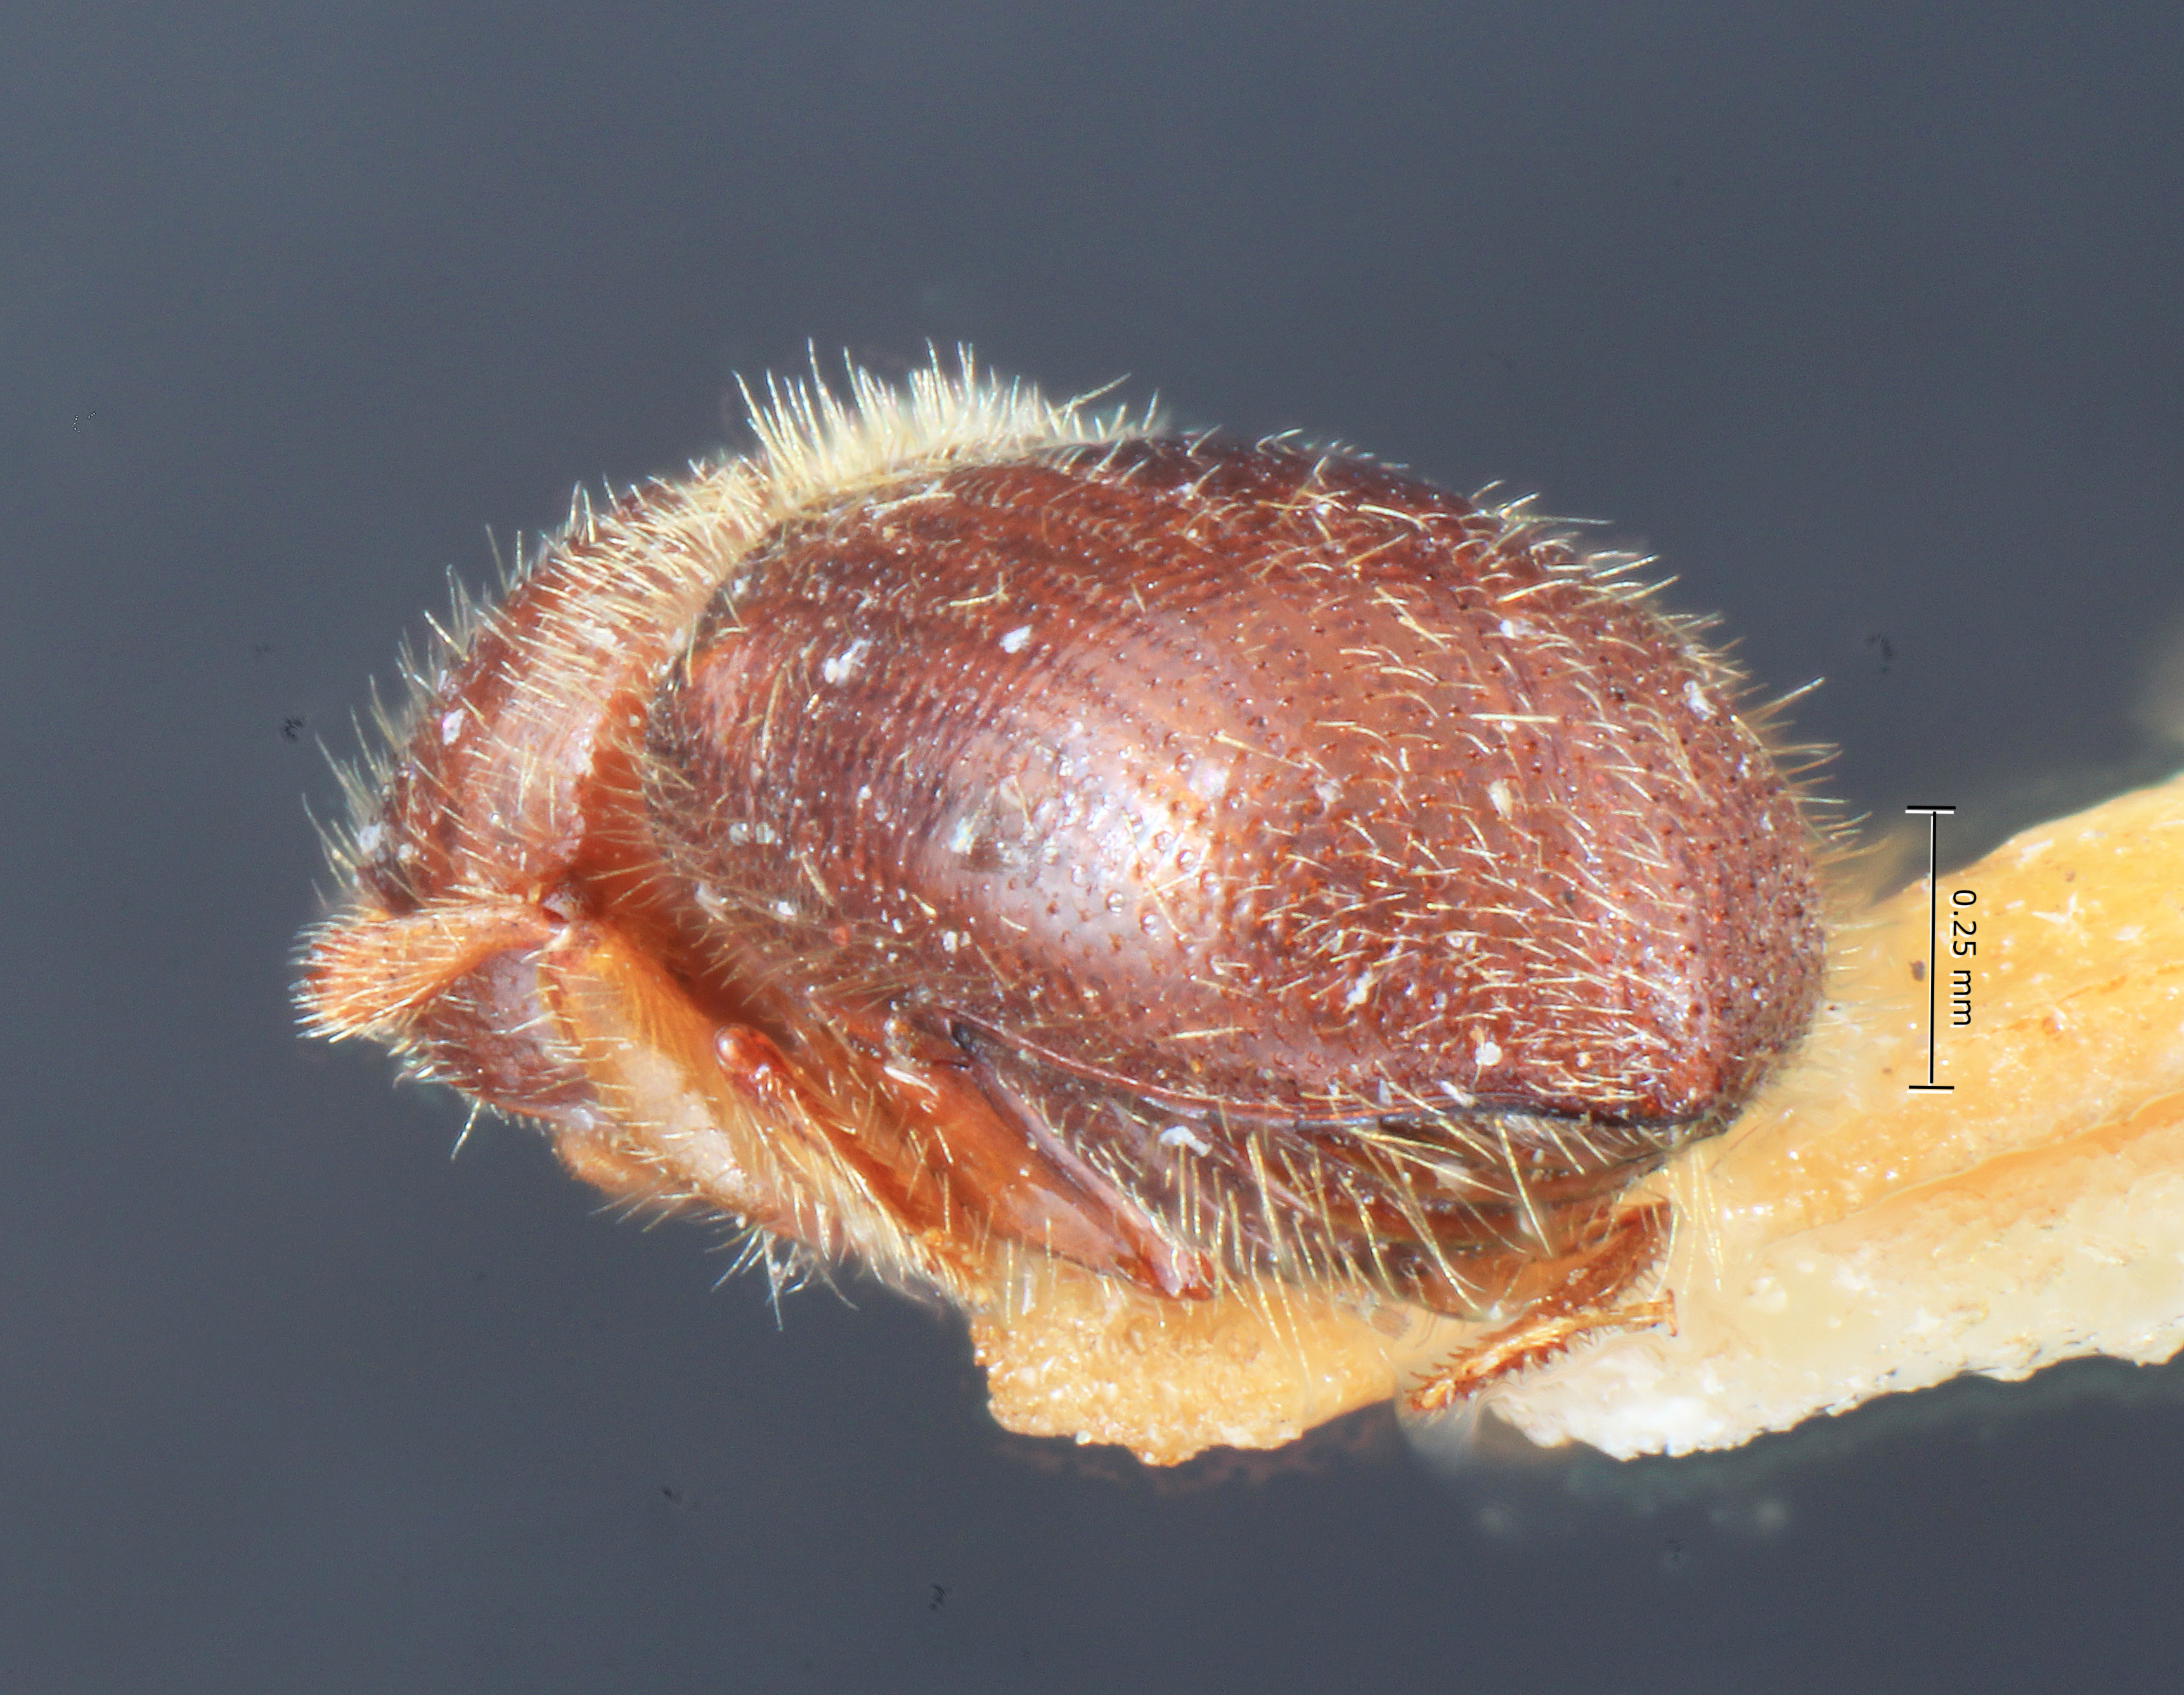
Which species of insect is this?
Xyleborus cuneolus
